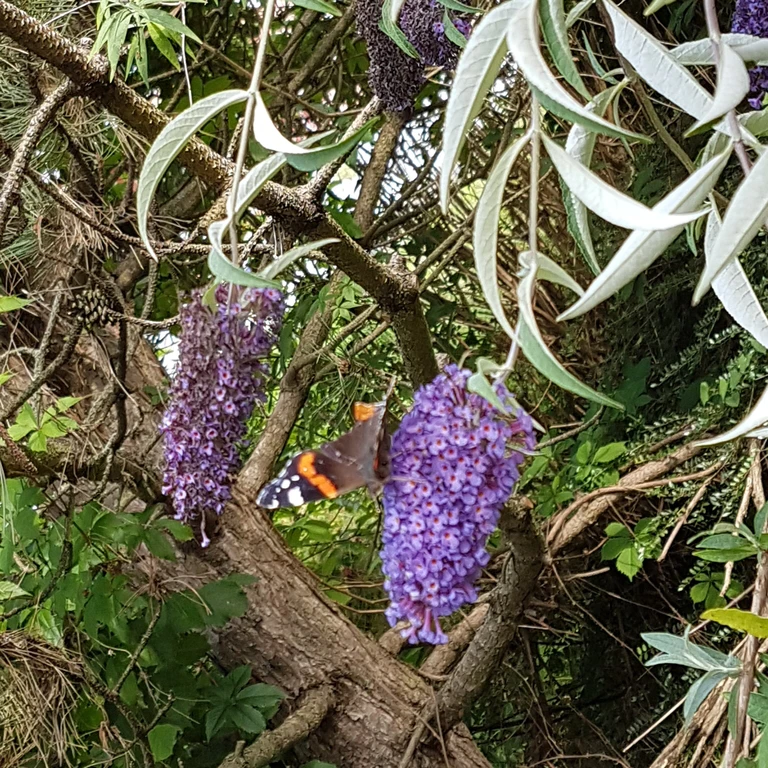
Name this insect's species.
Vanessa atalanta
